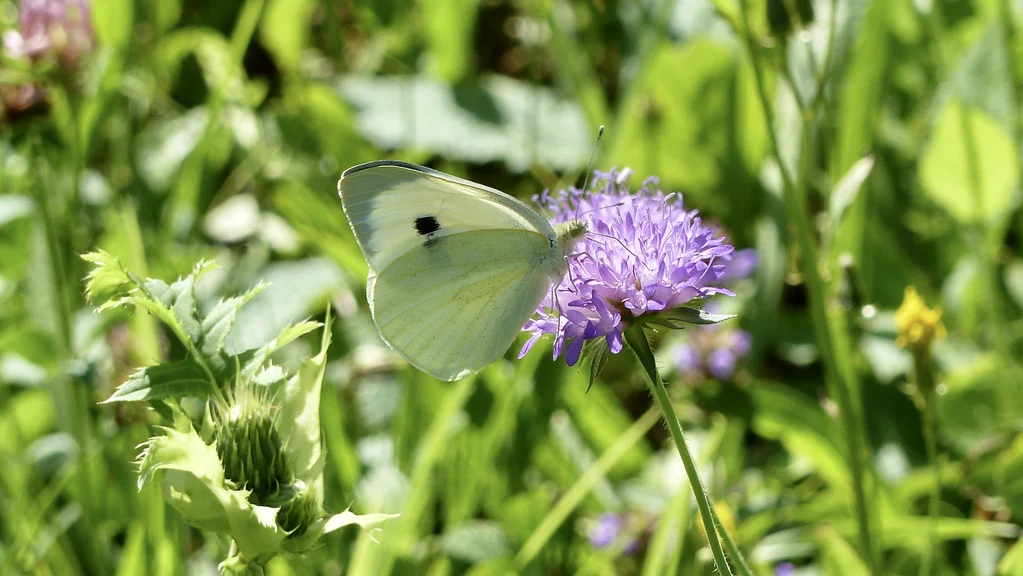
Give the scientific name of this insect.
Pieris brassicae
